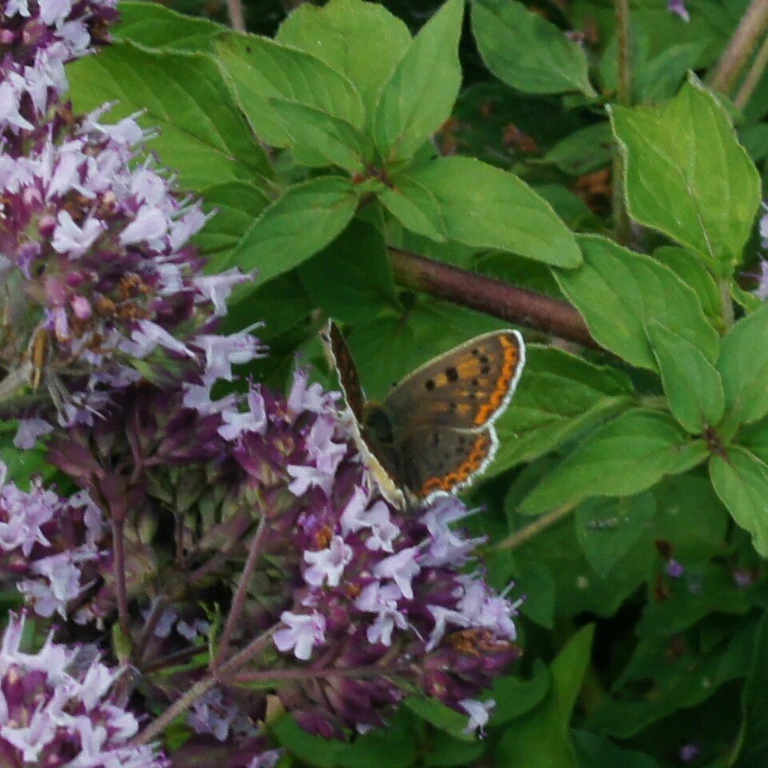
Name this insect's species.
Lycaena tityrus (also Loweia tityrus)
